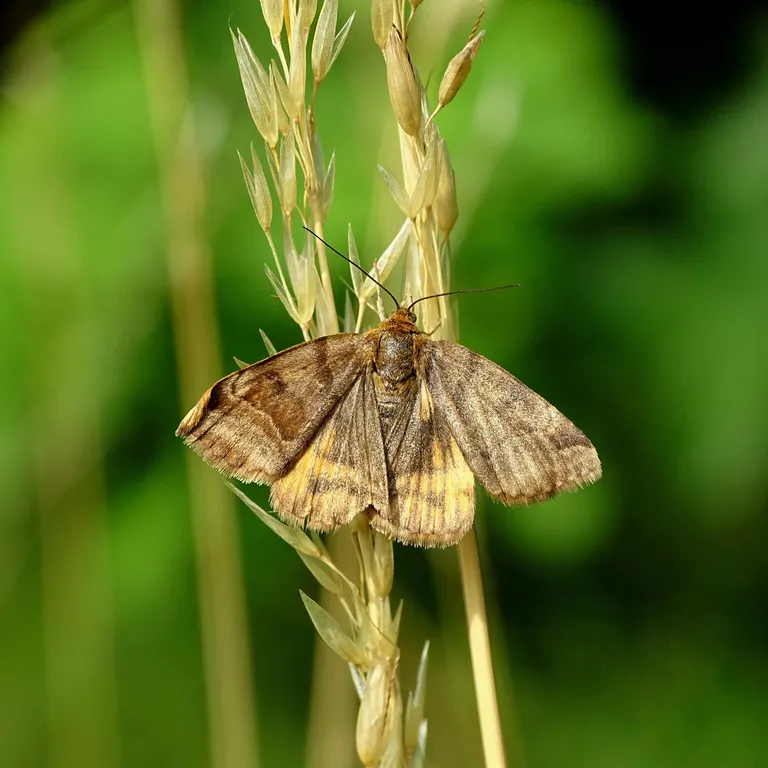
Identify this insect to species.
Euclidia glyphica
